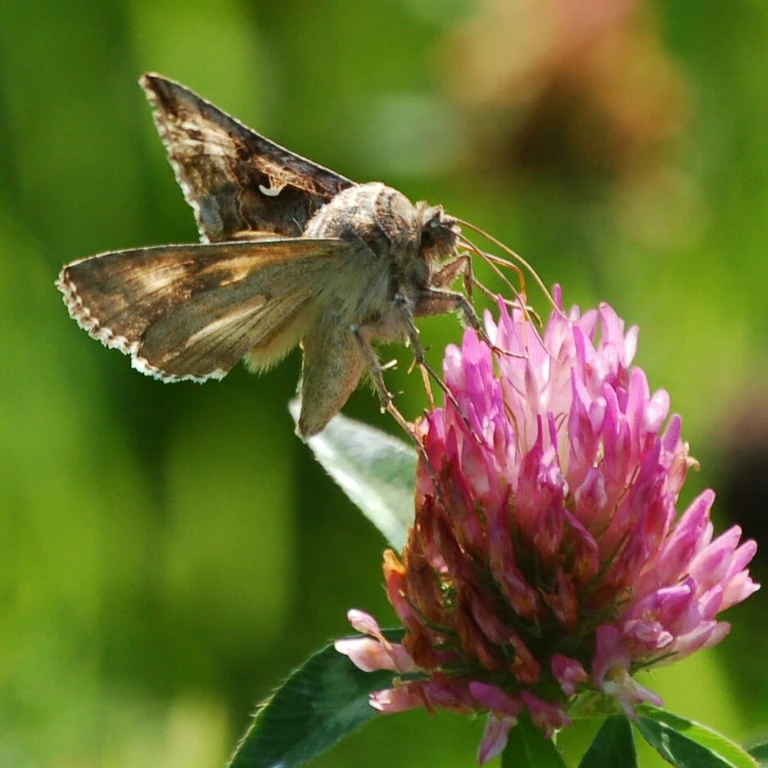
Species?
Autographa gamma
